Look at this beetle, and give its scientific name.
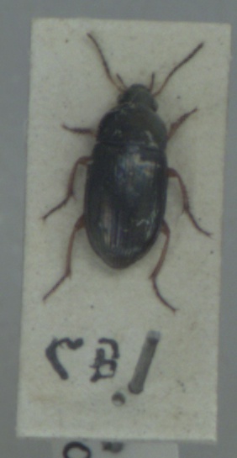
Amara anthobia
